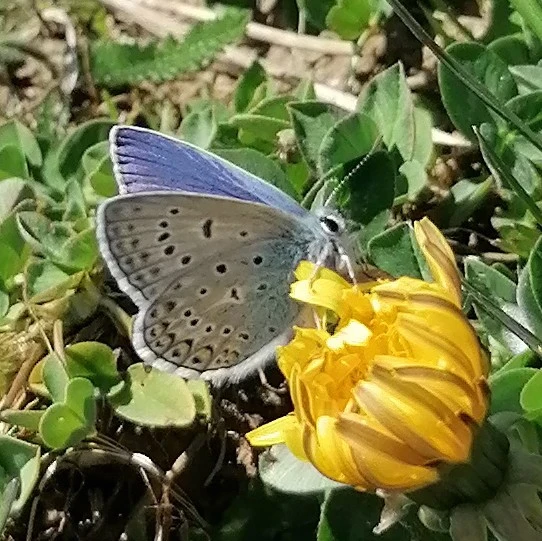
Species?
Polyommatus icarus
